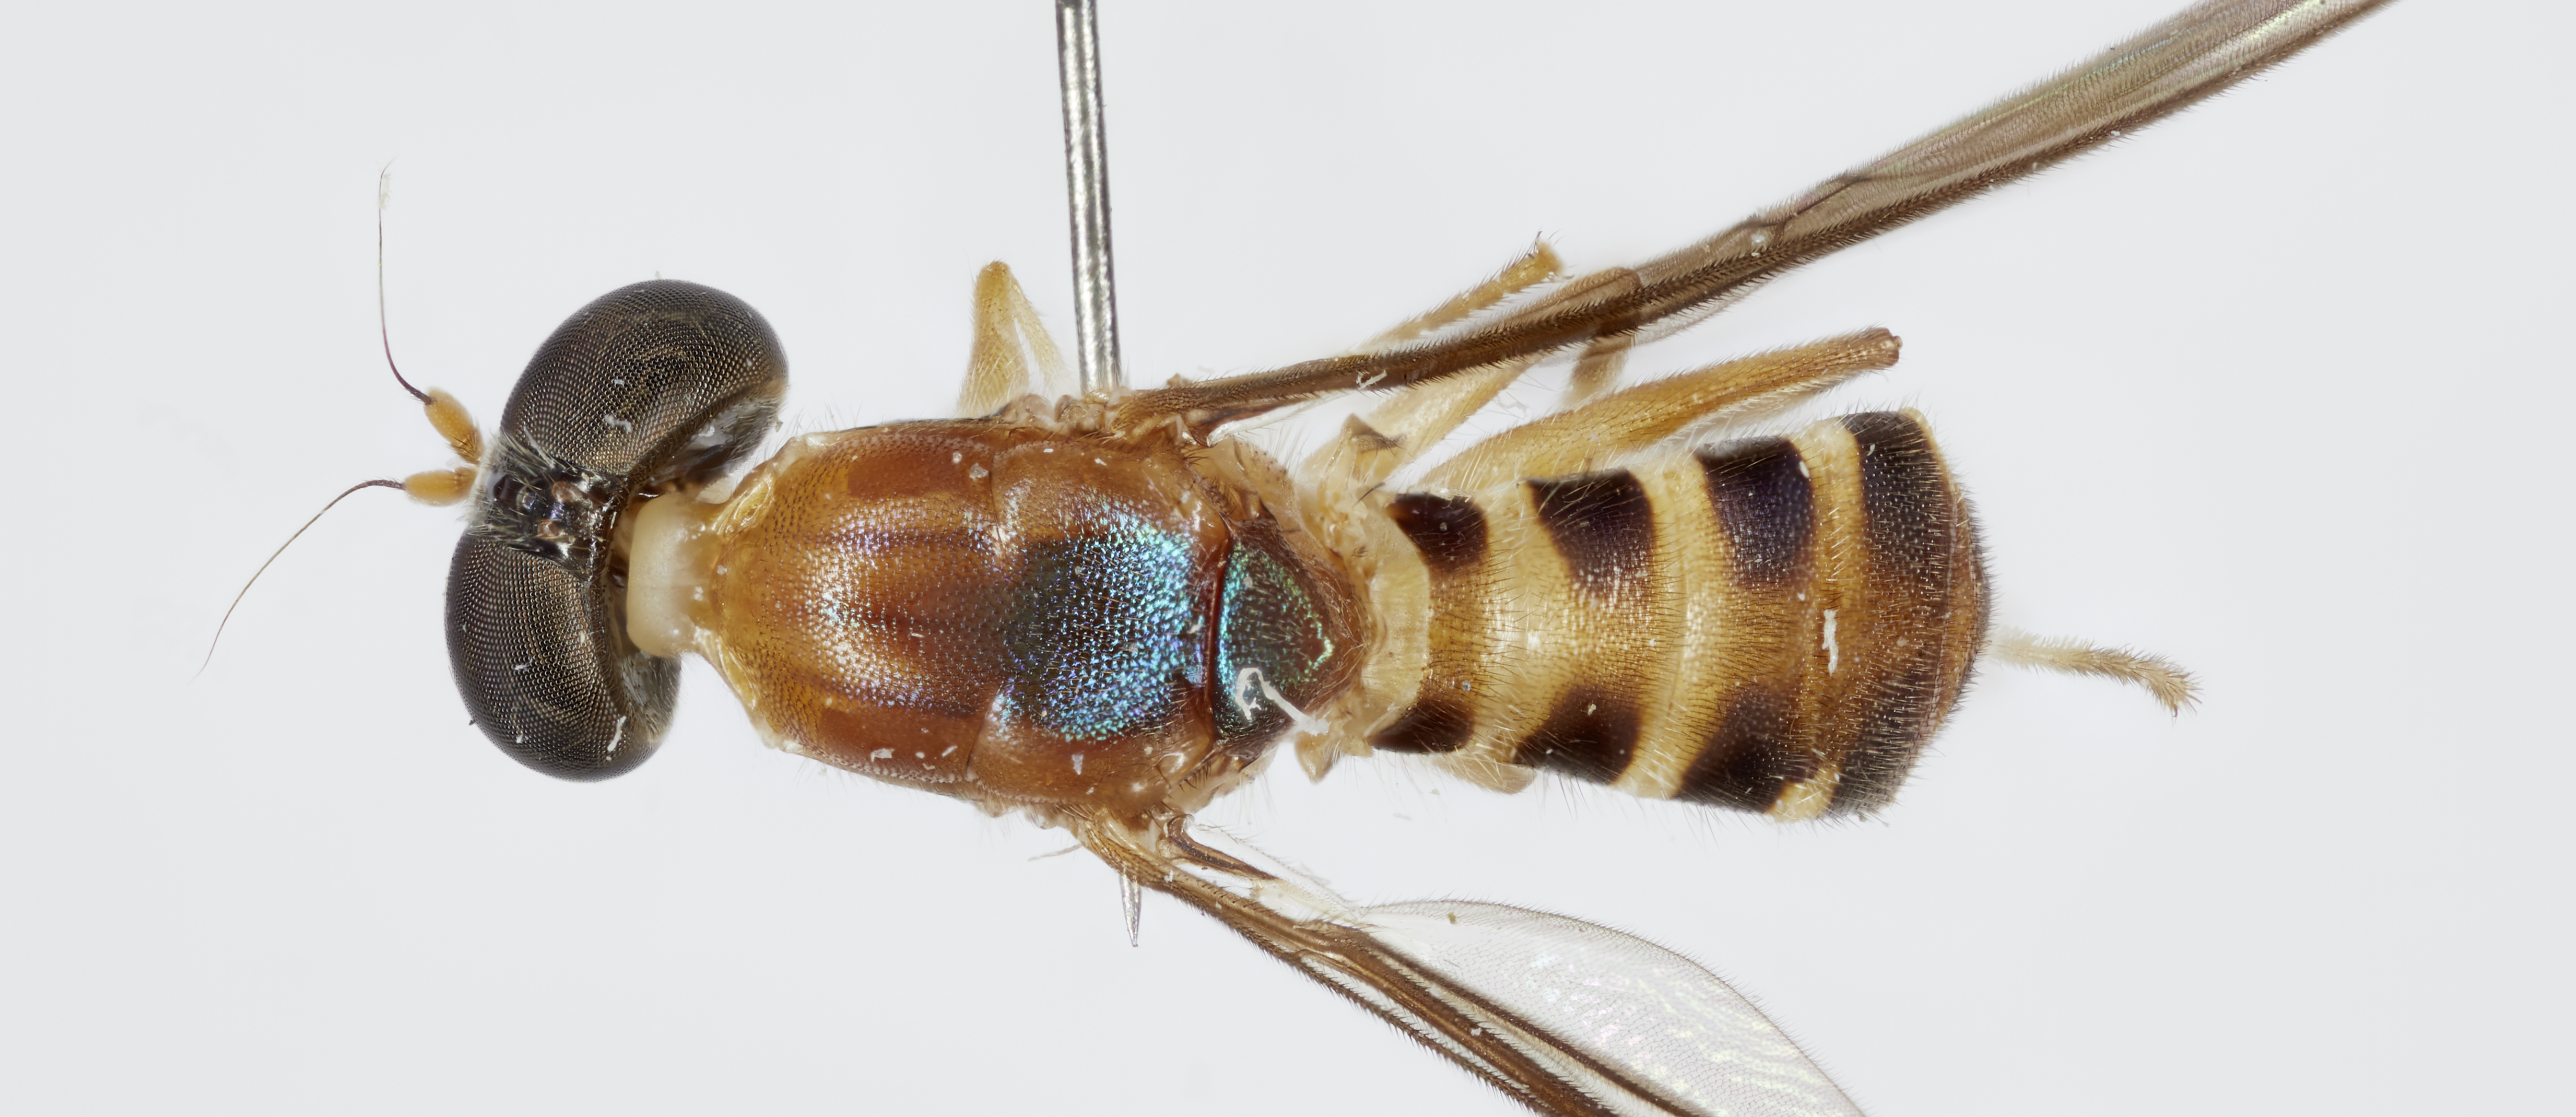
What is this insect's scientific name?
Merosargus eunomus
